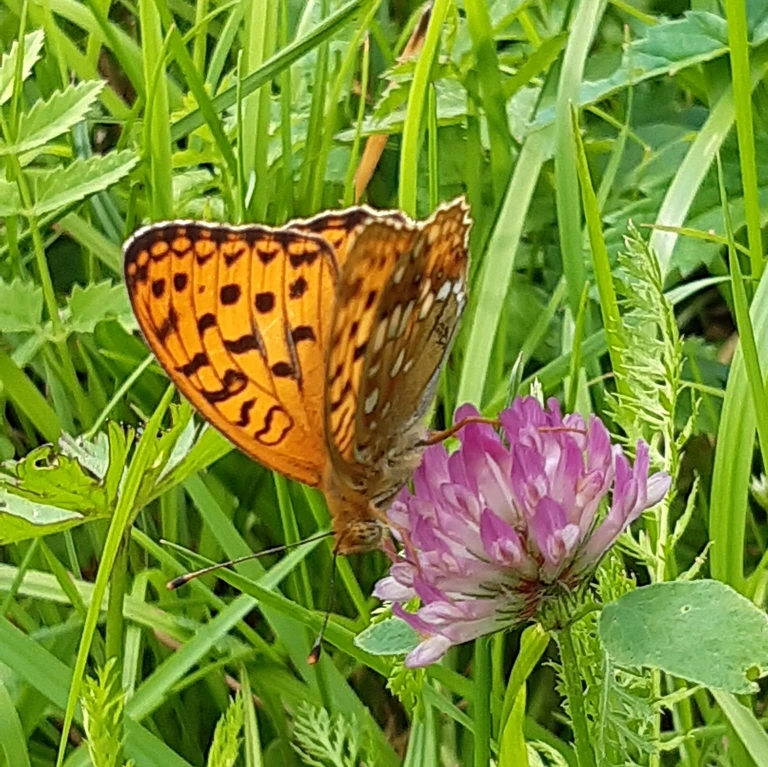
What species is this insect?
Fabriciana adippe
